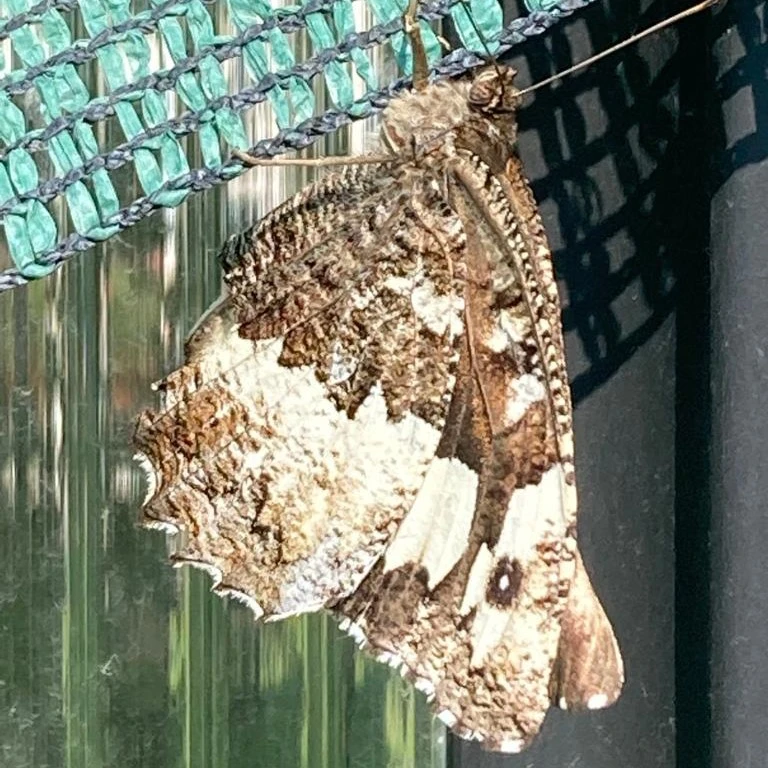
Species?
Brintesia circe
